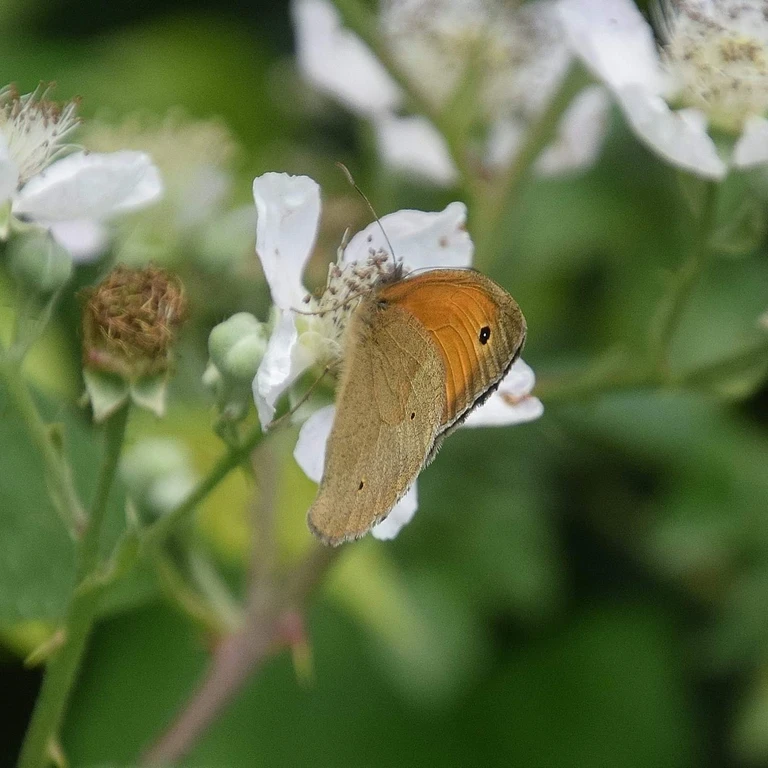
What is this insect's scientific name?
Maniola jurtina
